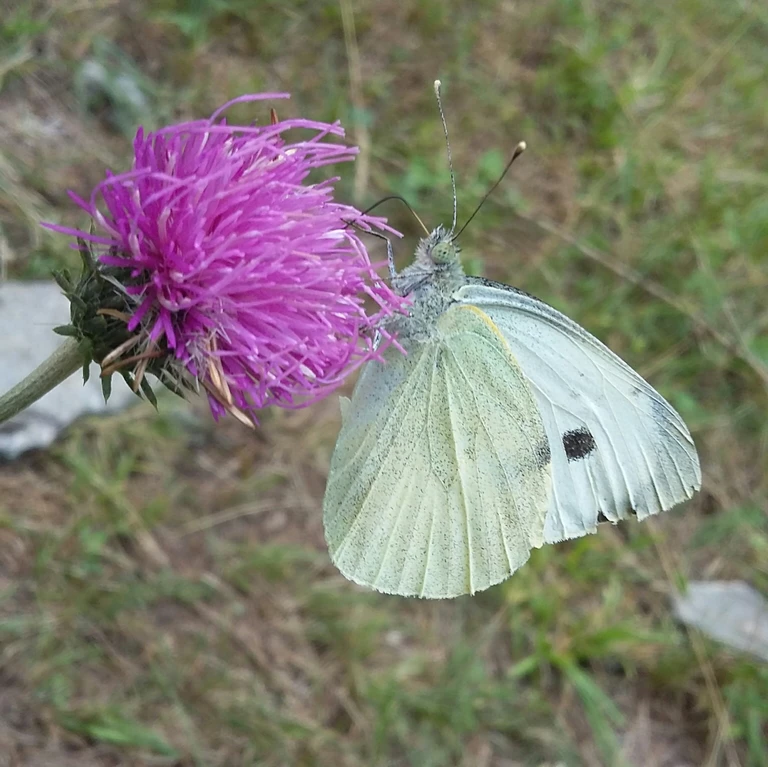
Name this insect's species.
Pieris brassicae
